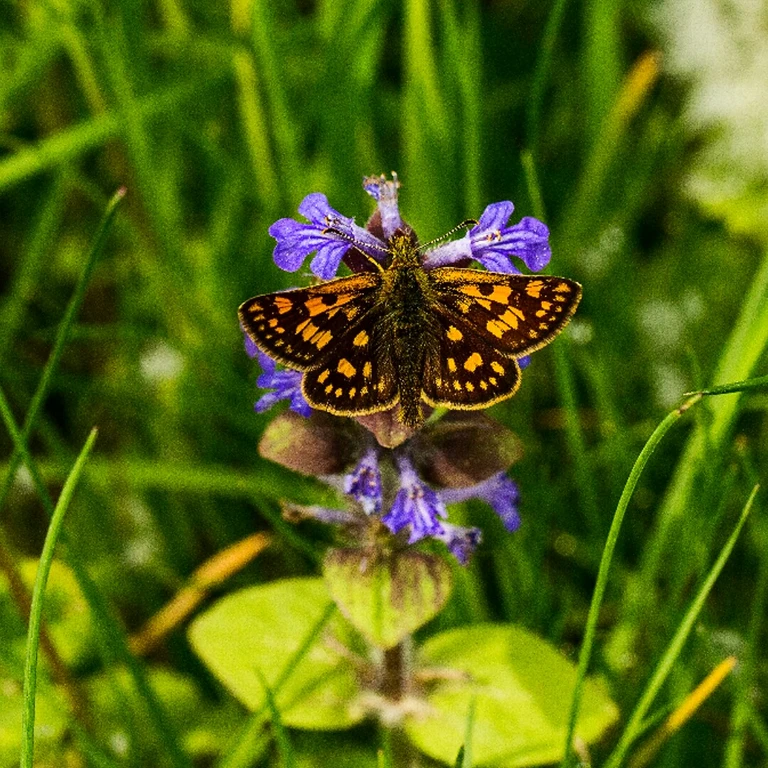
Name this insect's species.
Carterocephalus palaemon
